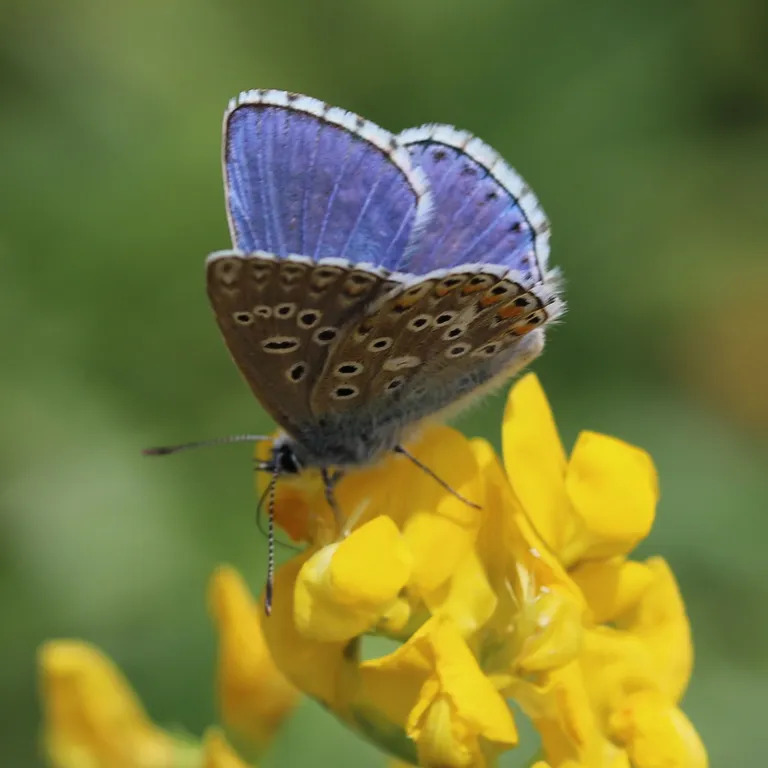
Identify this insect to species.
Lysandra bellargus
